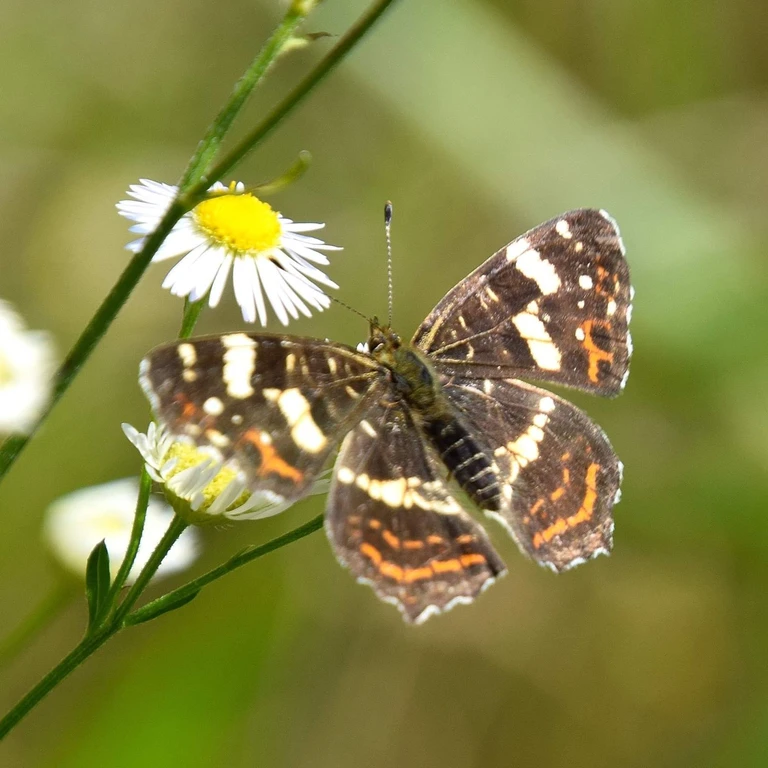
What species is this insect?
Araschnia levana
